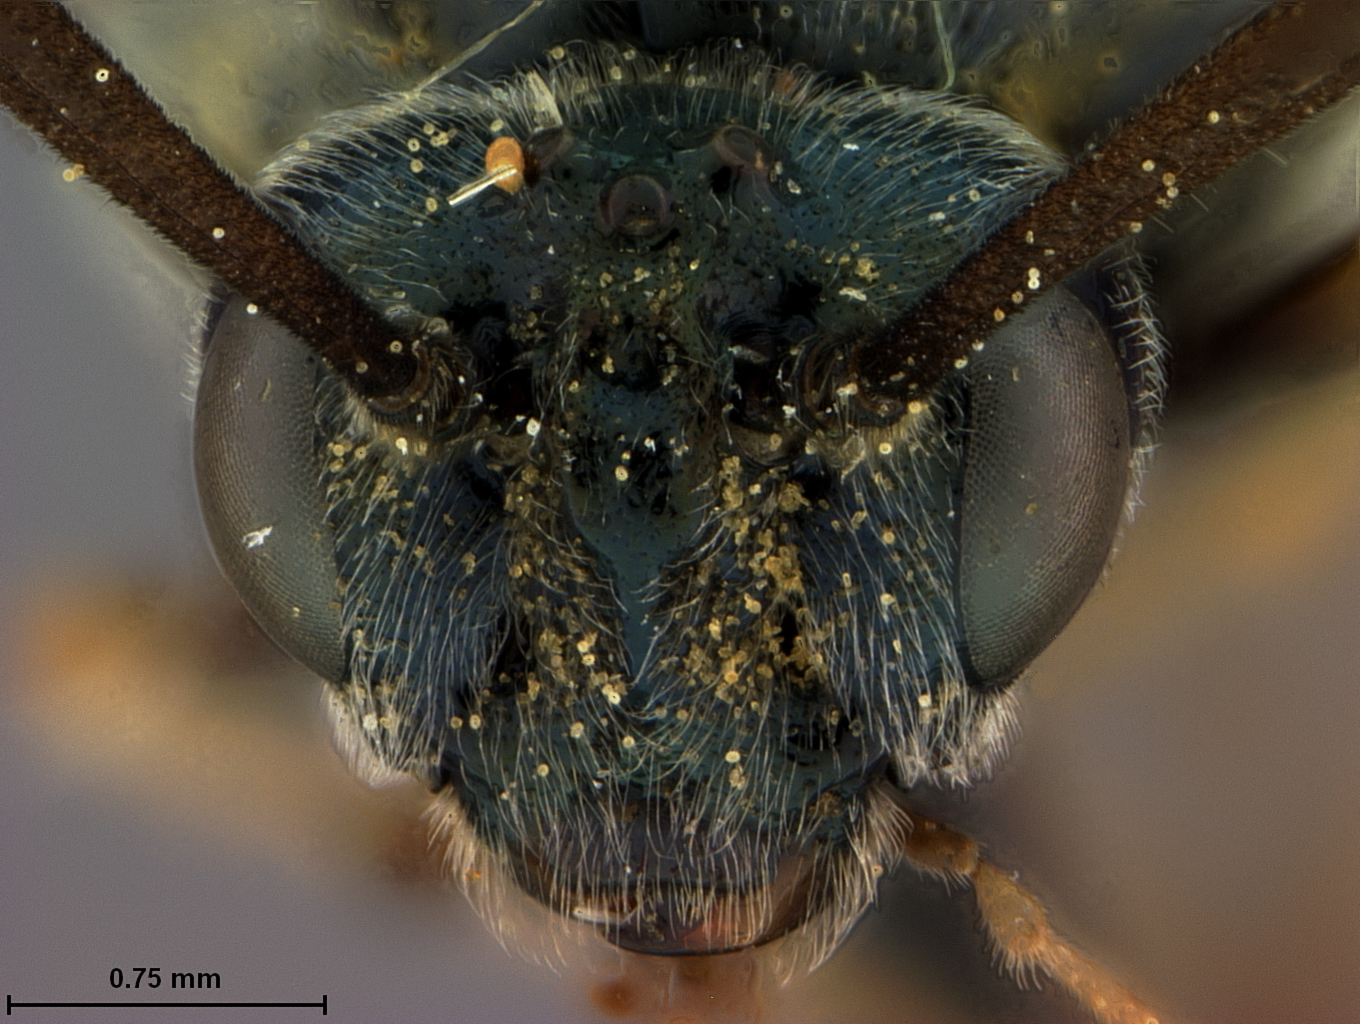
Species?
Arge parena
